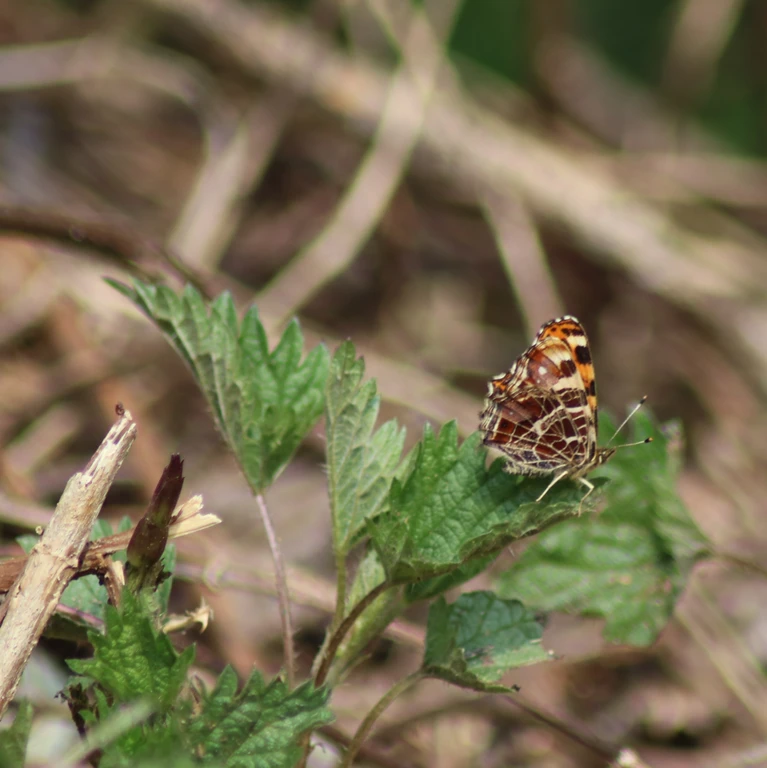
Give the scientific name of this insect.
Araschnia levana
